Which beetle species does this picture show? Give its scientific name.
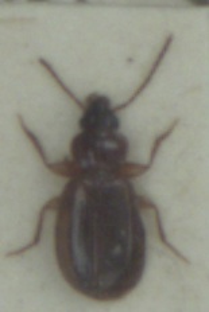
Trechus obtusus
